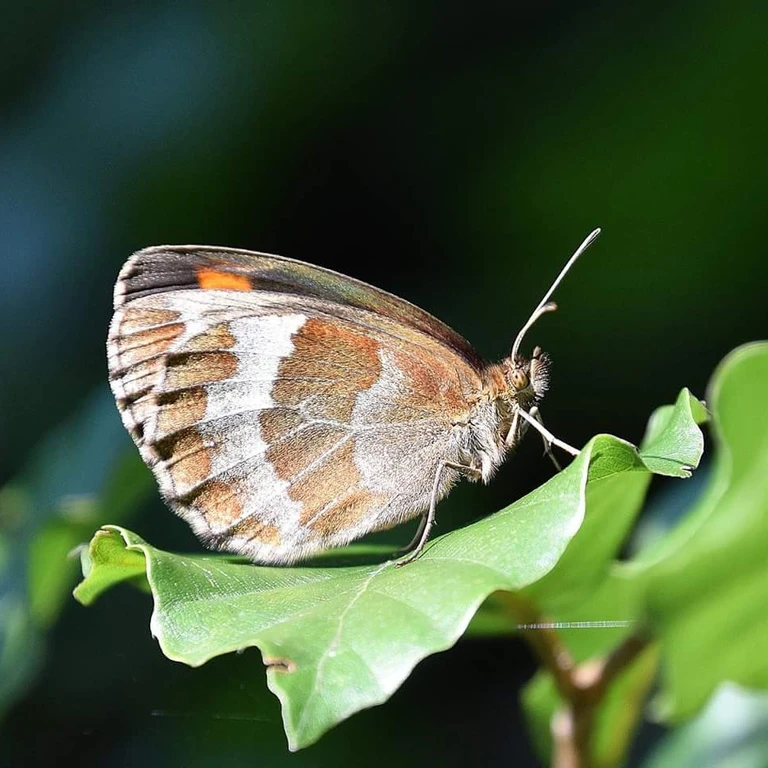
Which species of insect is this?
Erebia aethiops
